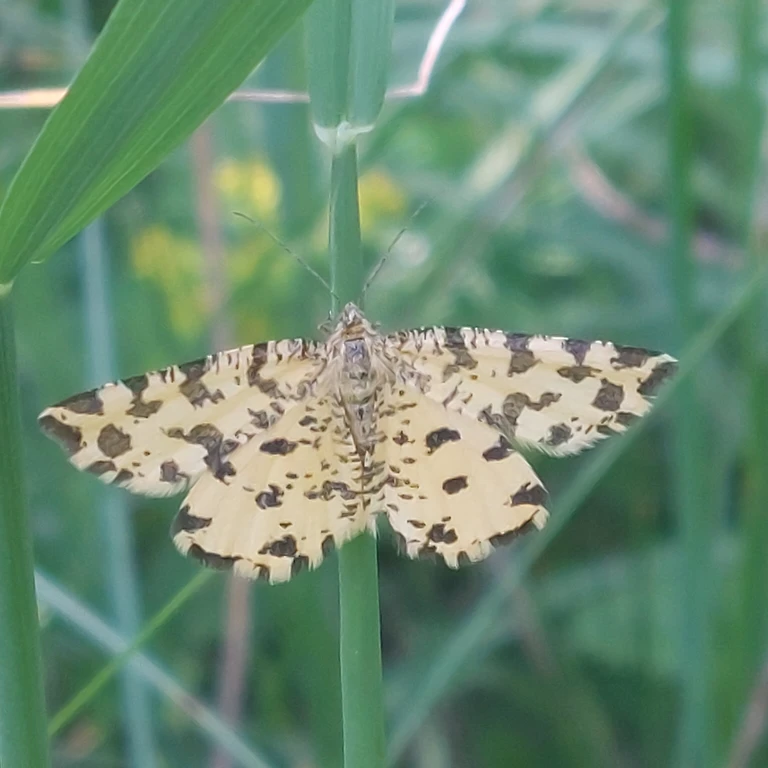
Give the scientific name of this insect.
Pseudopanthera macularia
